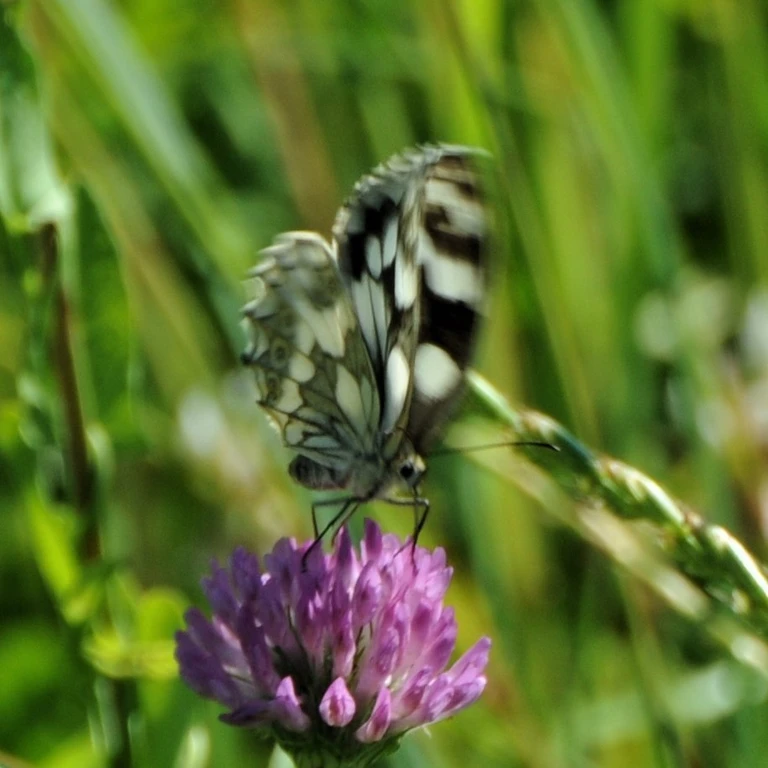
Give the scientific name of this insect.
Melanargia galathea
